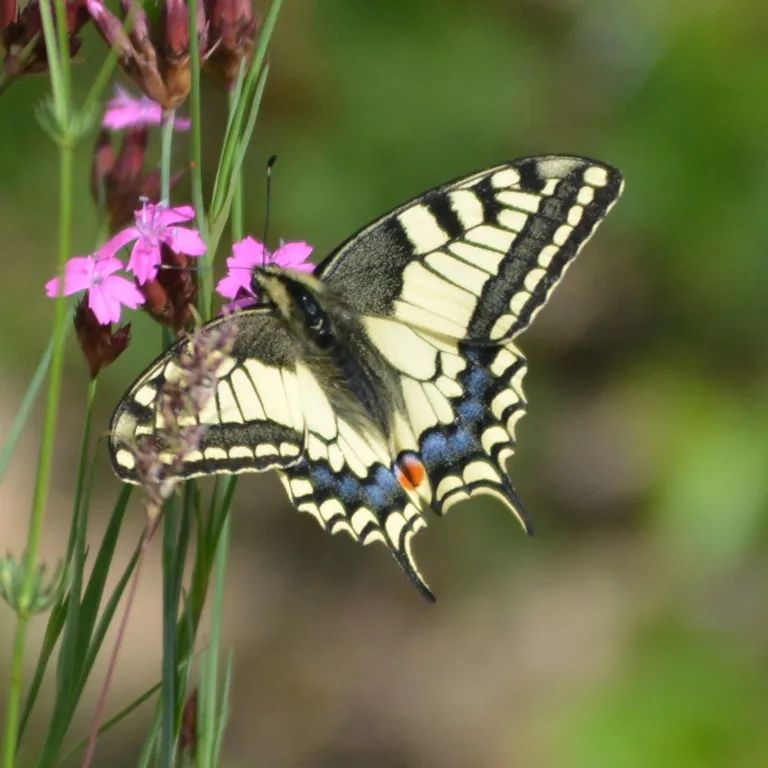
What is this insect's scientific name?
Papilio machaon
